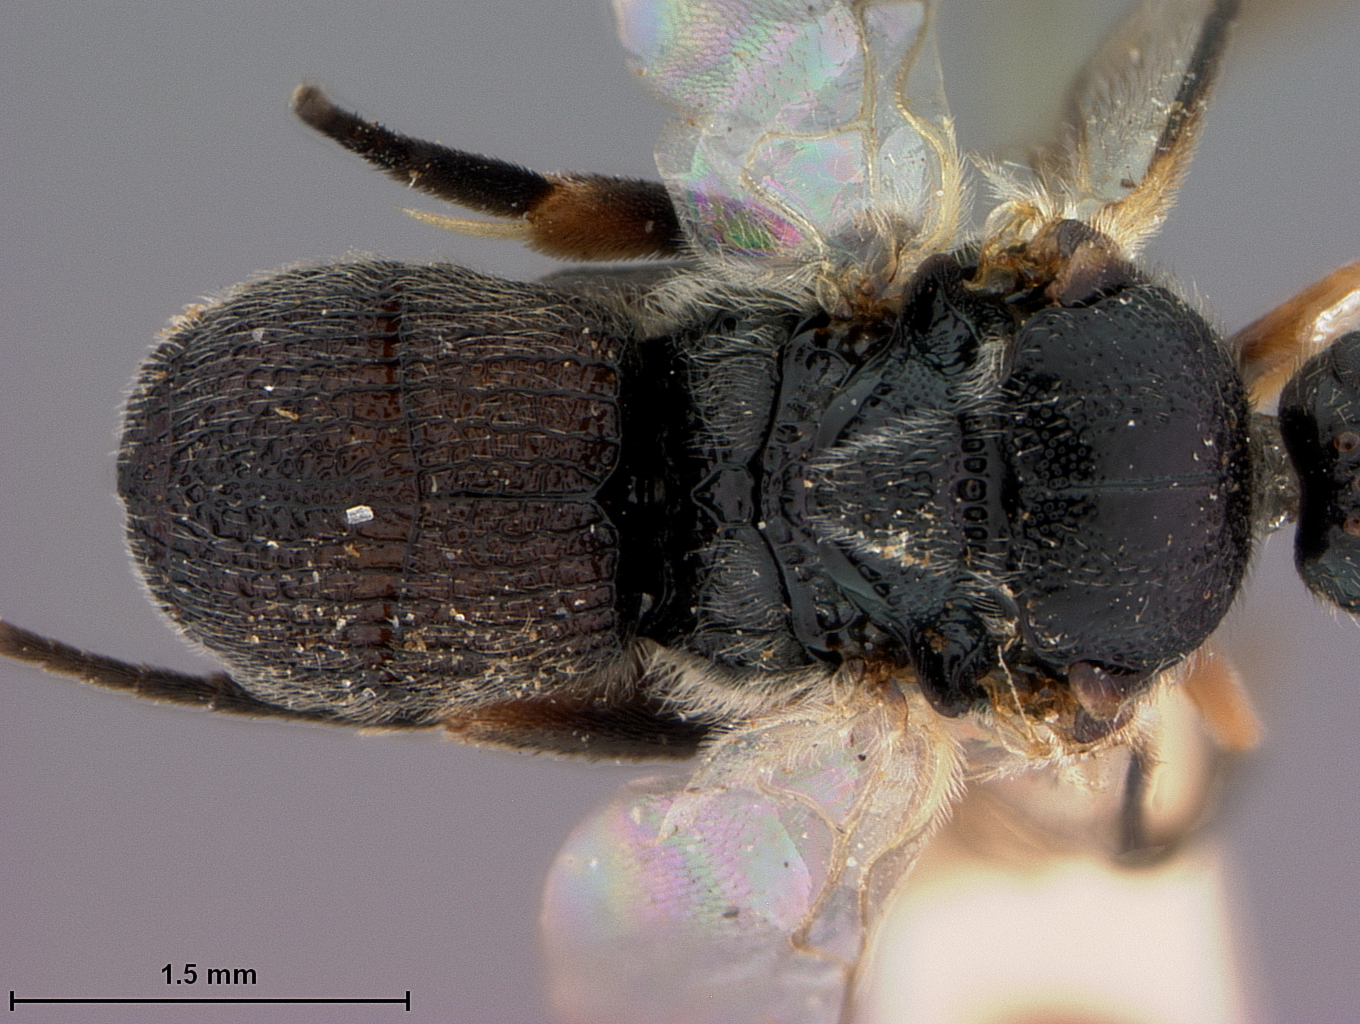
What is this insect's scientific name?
Odontofornici borneanus
